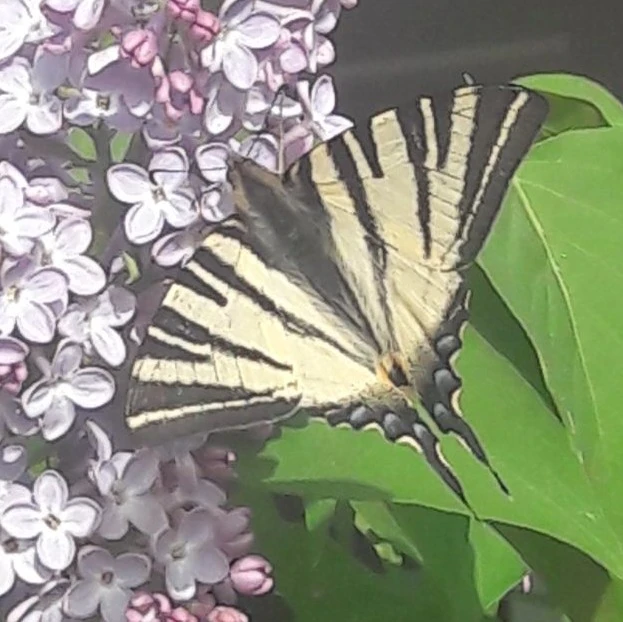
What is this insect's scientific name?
Iphiclides podalirius
